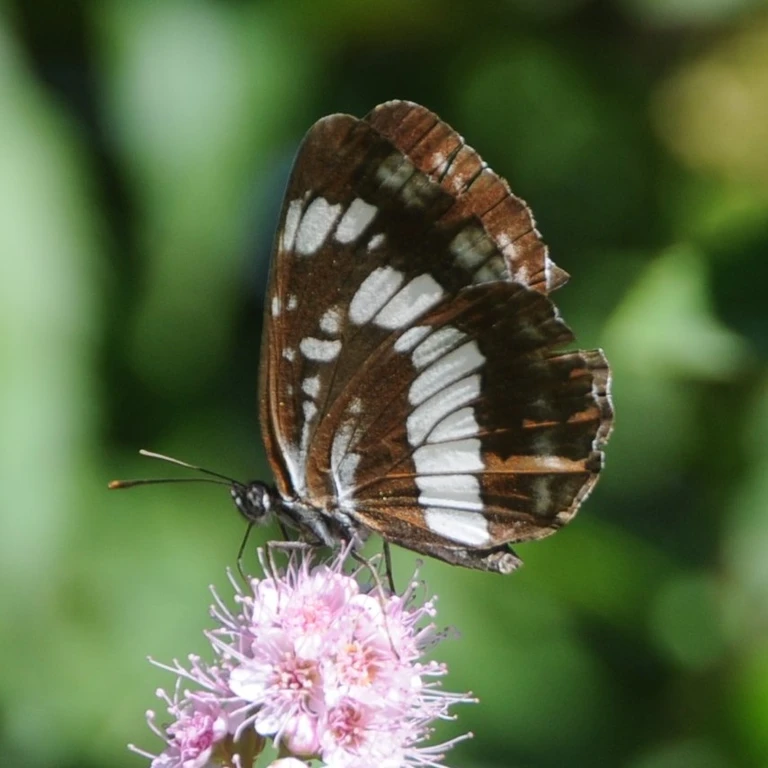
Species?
Neptis rivularis
